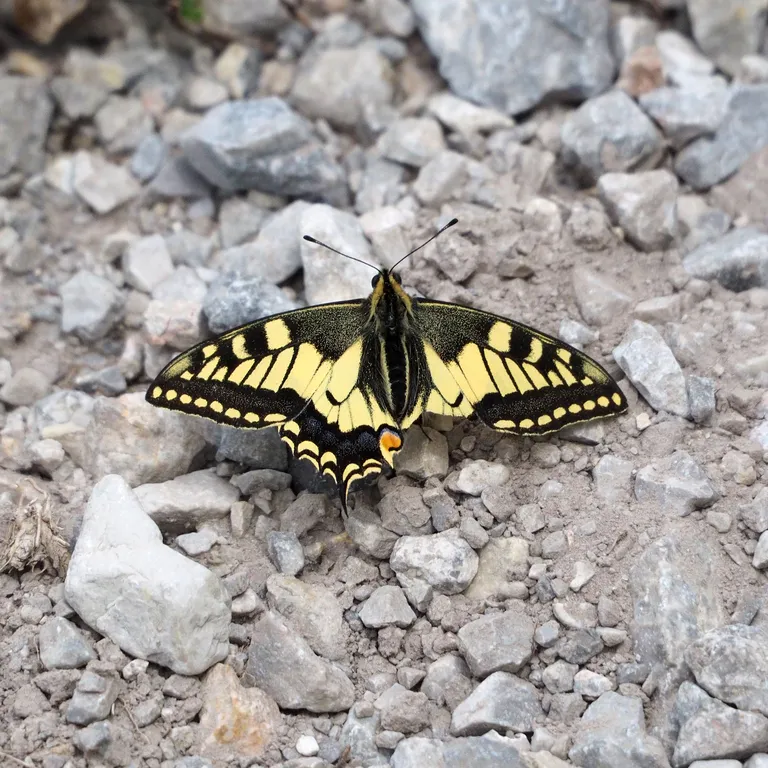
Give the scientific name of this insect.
Papilio machaon
